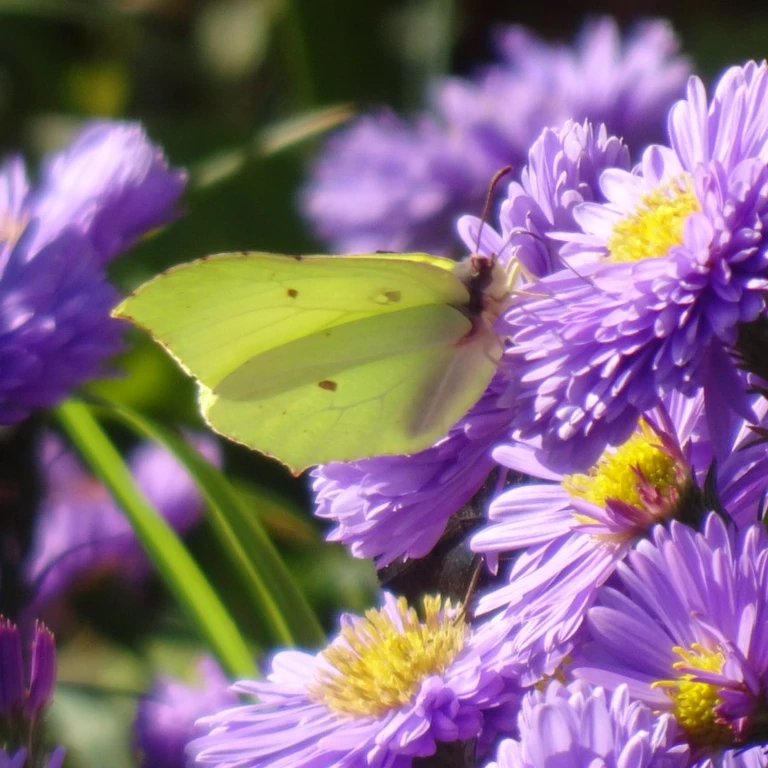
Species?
Gonepteryx rhamni
